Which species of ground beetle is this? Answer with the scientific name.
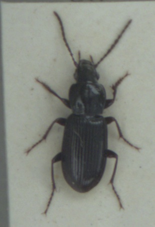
Pterostichus minor
